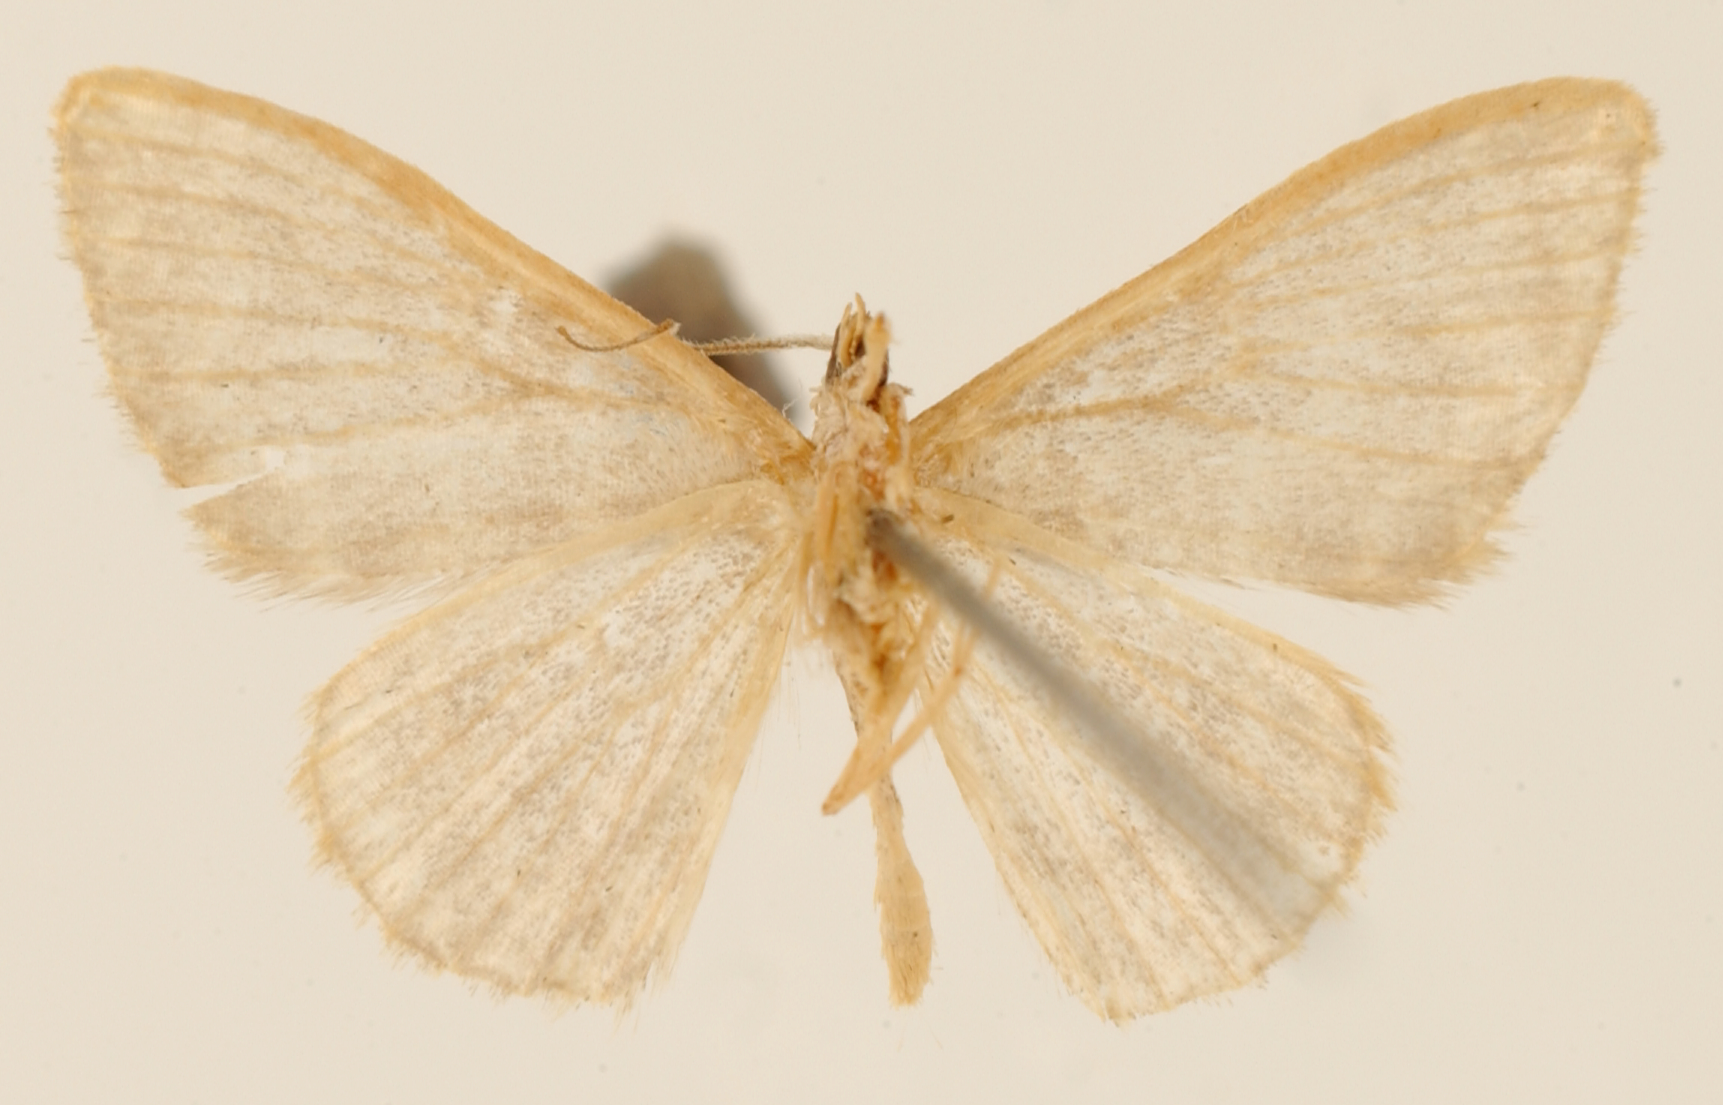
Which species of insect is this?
Calyptocome rectimargo
